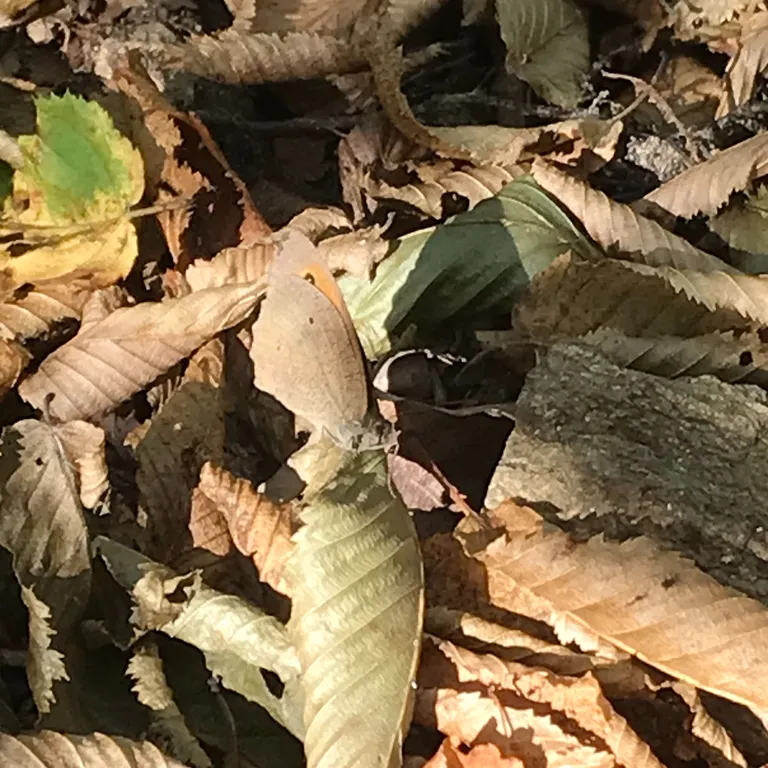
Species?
Maniola jurtina
